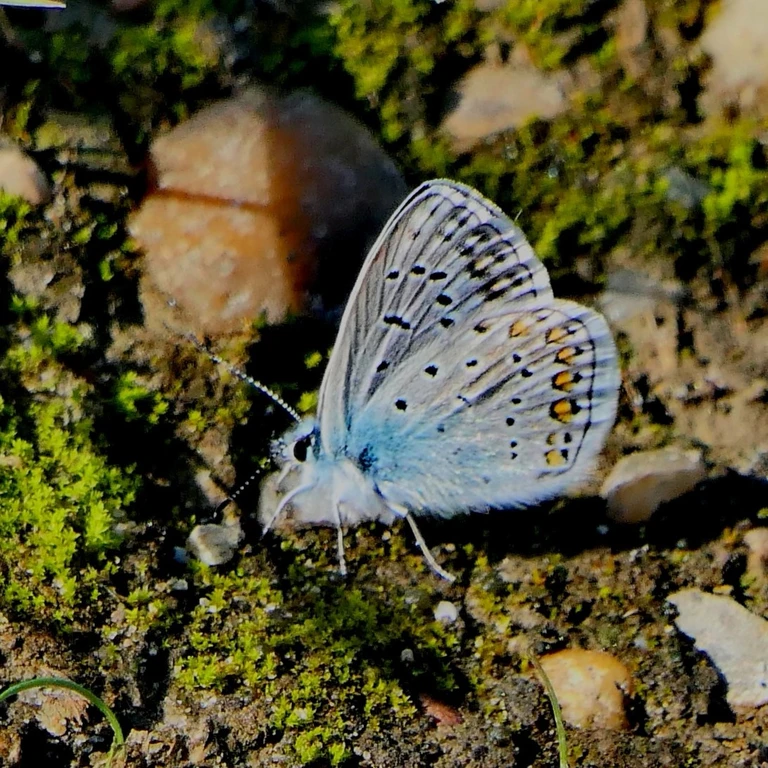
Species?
Polyommatus icarus
